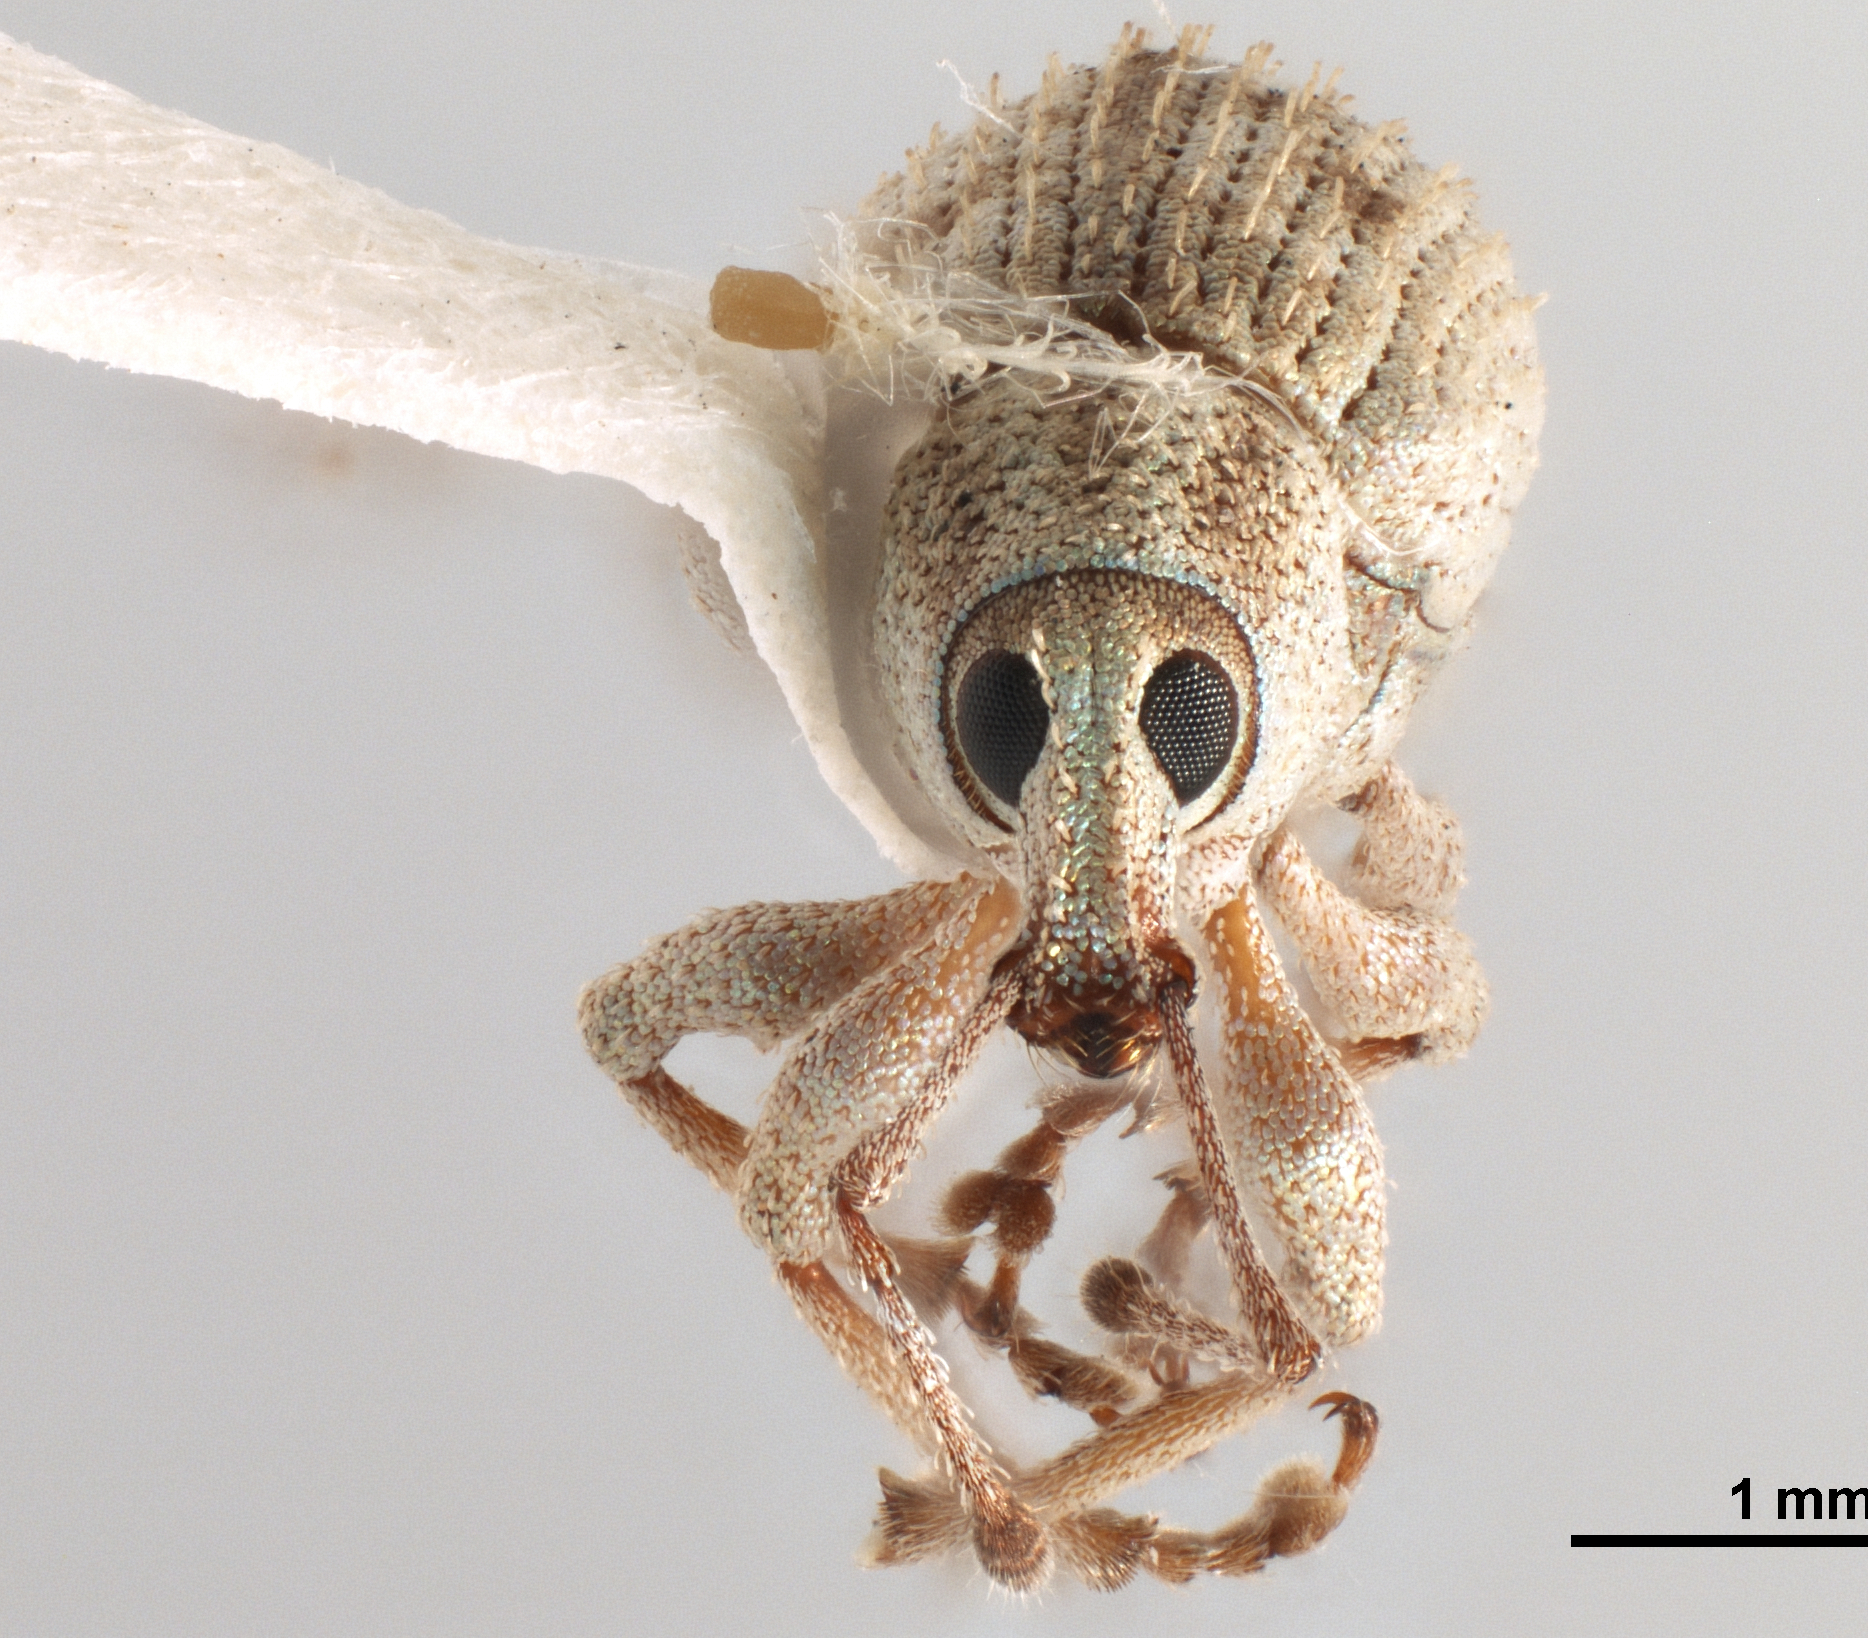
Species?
Phytoscaphus gossypii
